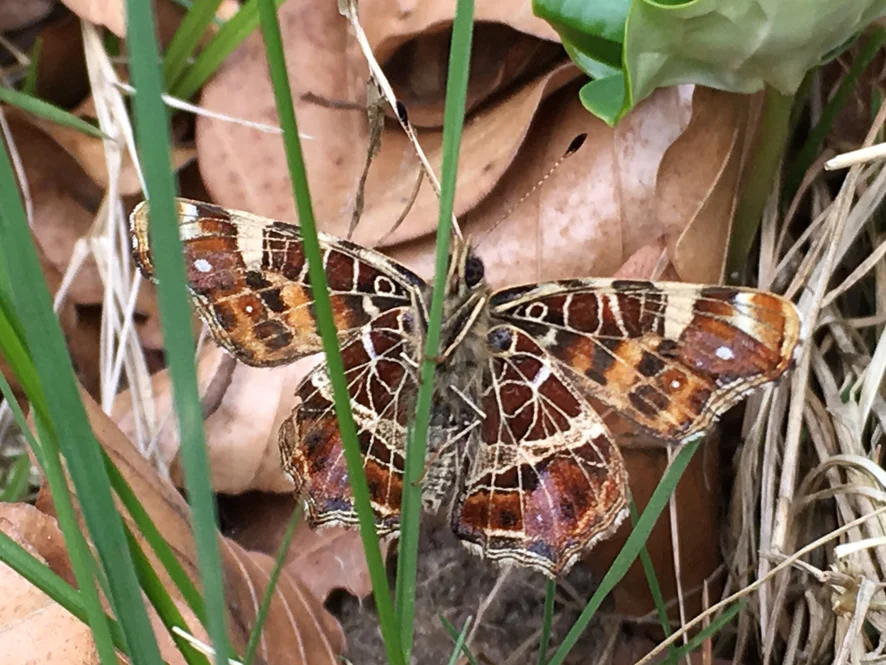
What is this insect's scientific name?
Araschnia levana
